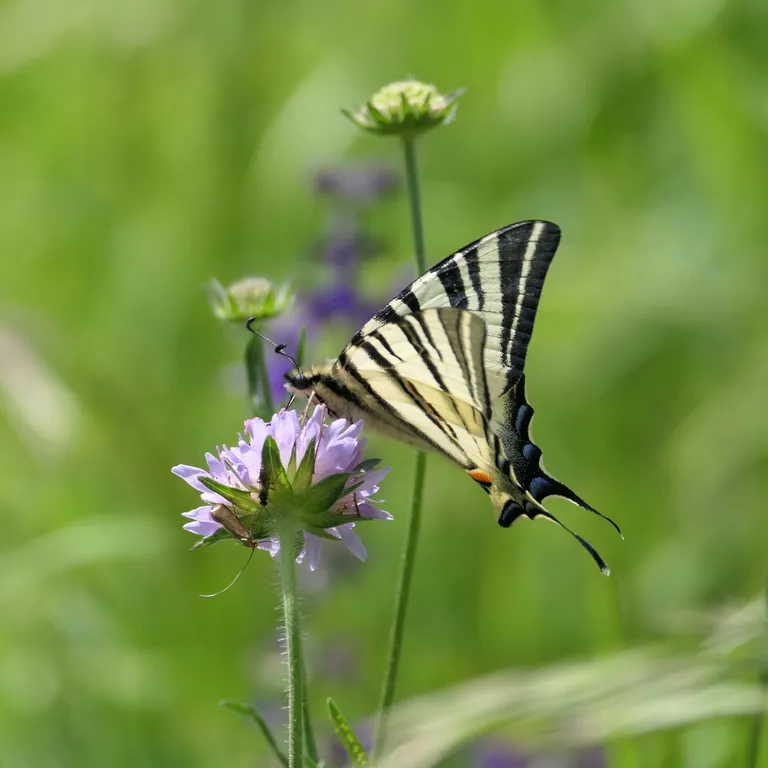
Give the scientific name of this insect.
Iphiclides podalirius
